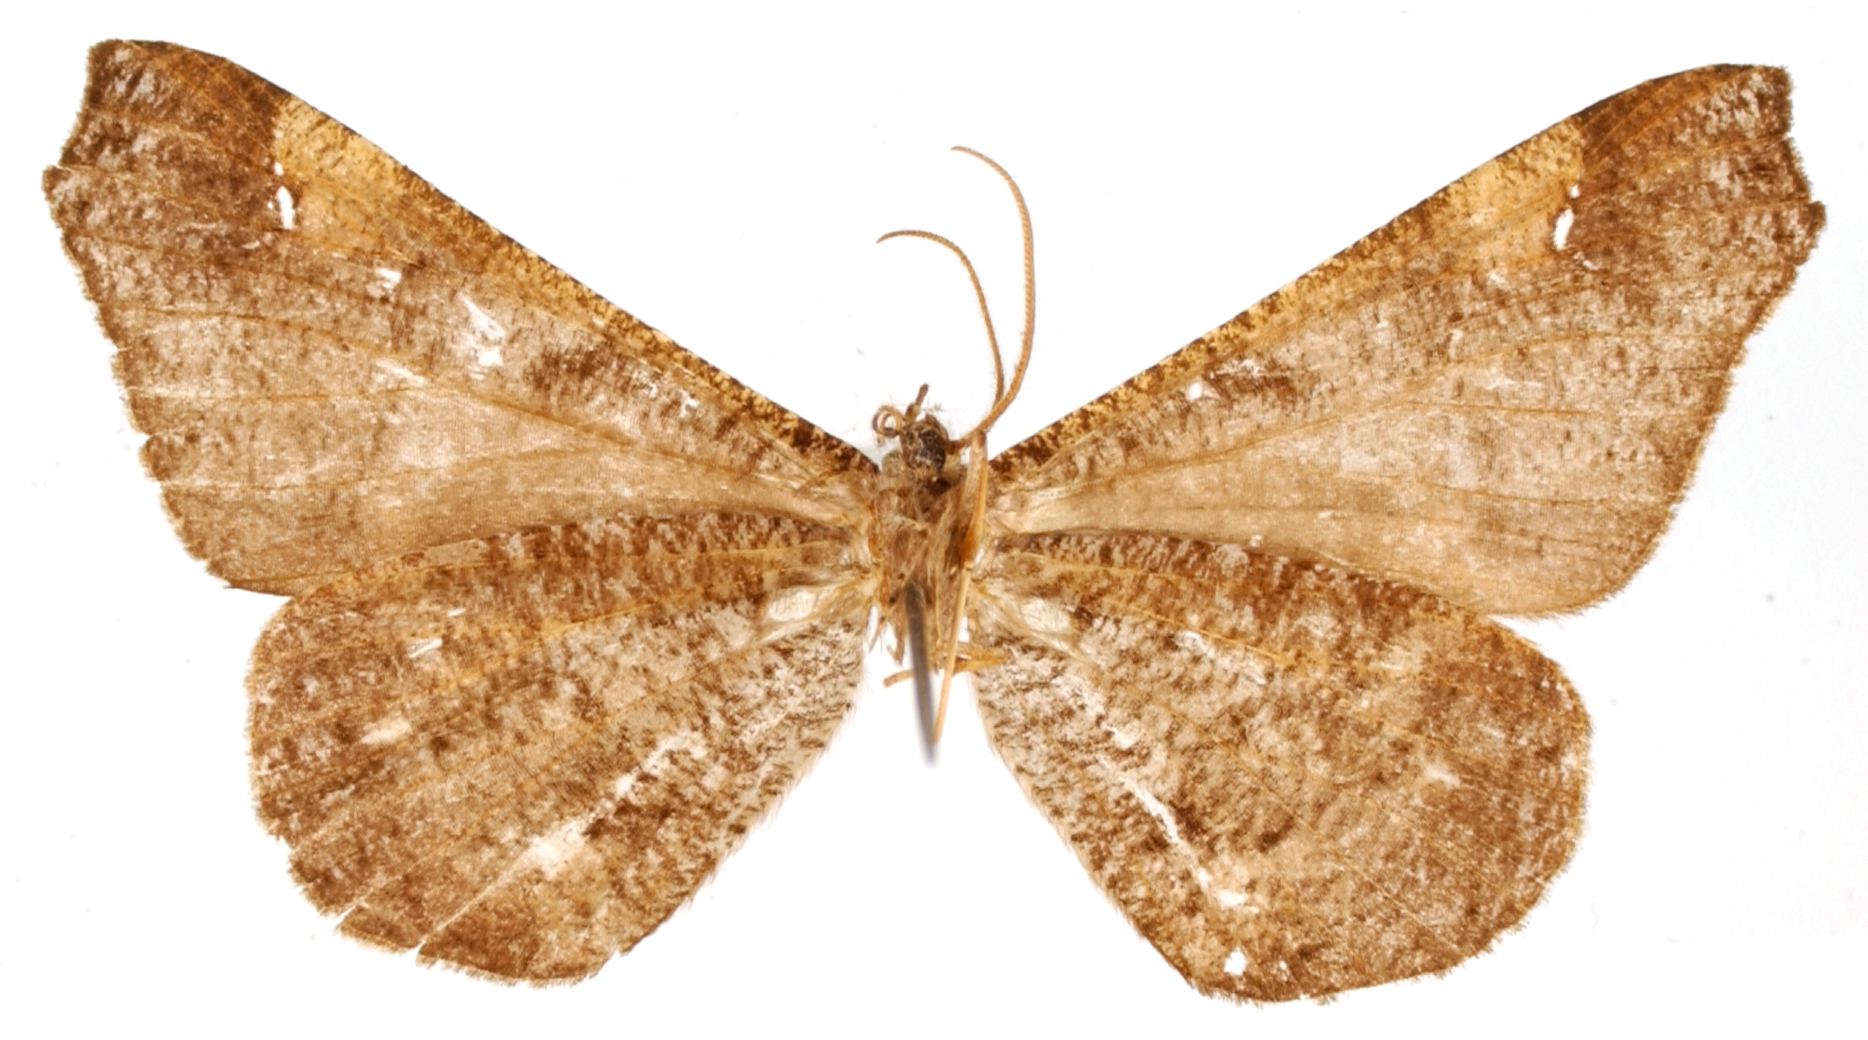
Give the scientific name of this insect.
Phellinodes praecostalis
